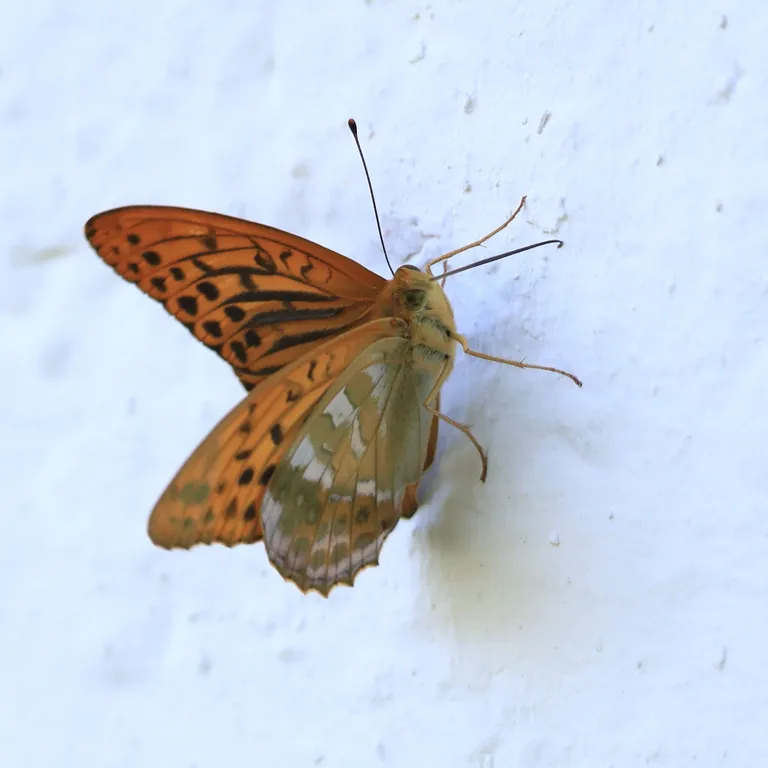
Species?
Argynnis paphia
